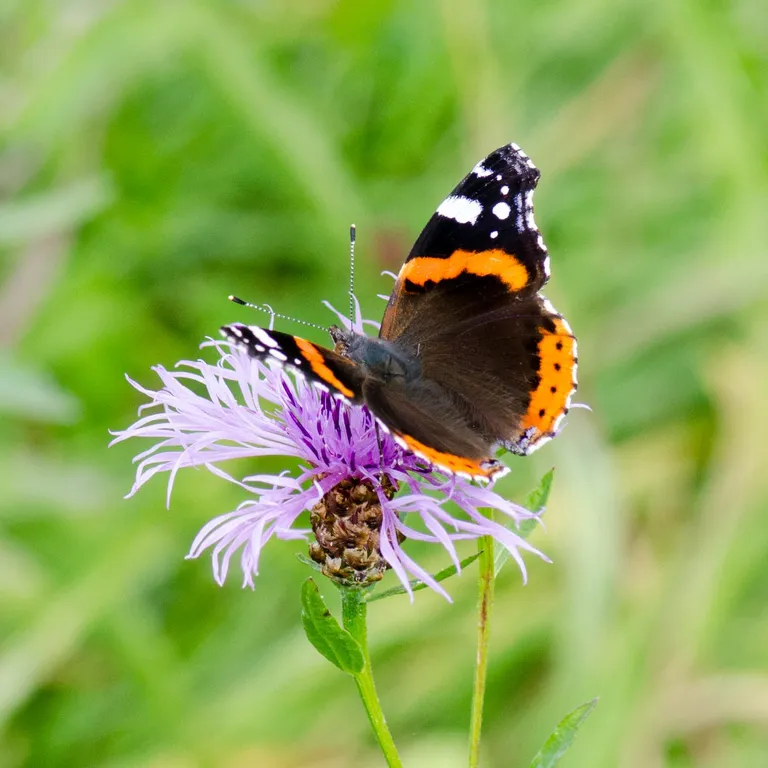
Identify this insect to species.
Vanessa atalanta
